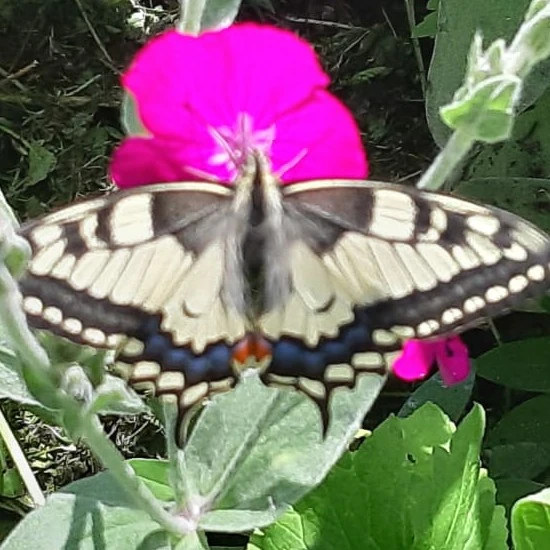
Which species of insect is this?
Papilio machaon
